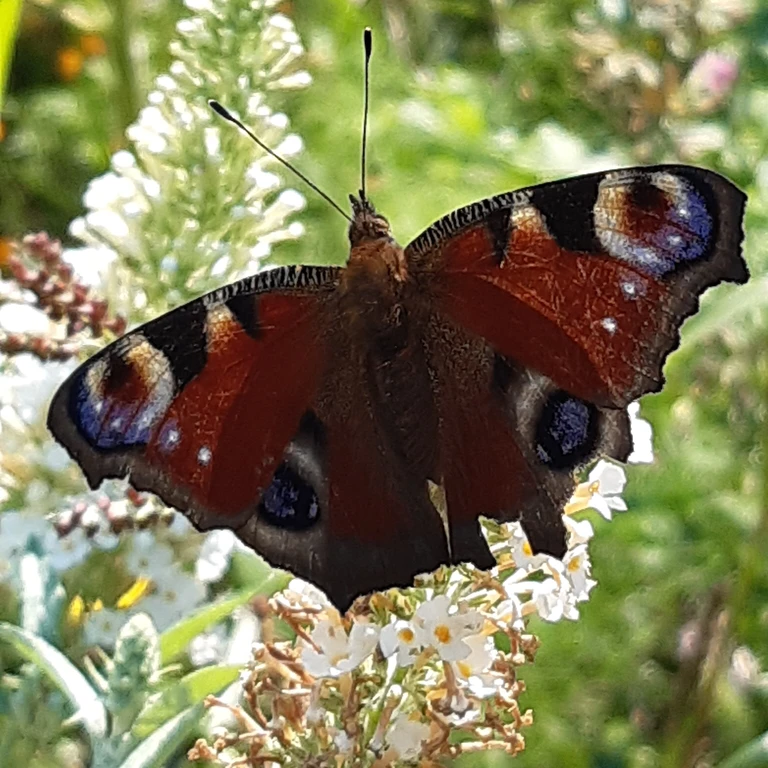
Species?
Aglais io
